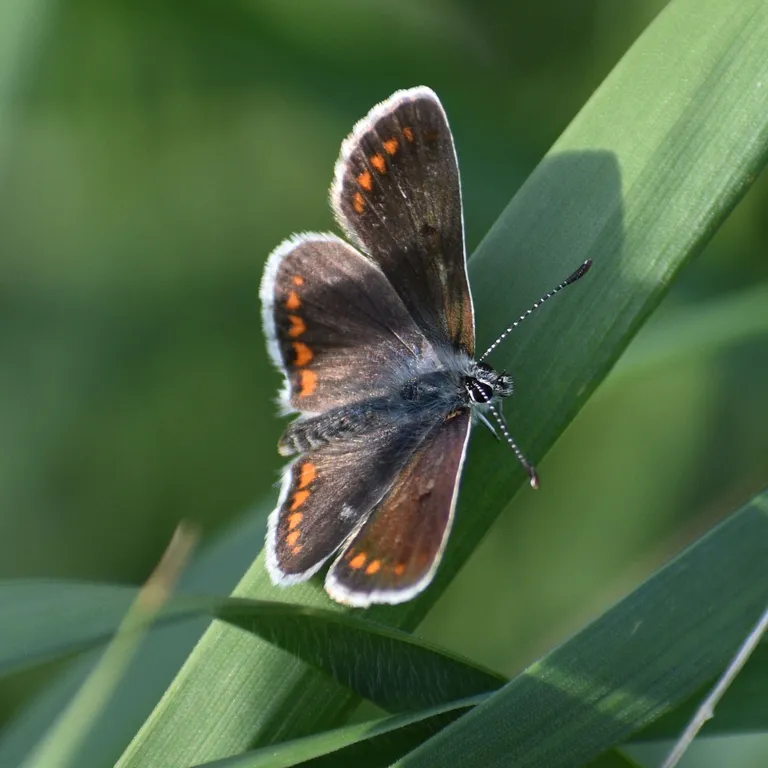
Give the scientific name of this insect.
Aricia agestis/artaxerxes
